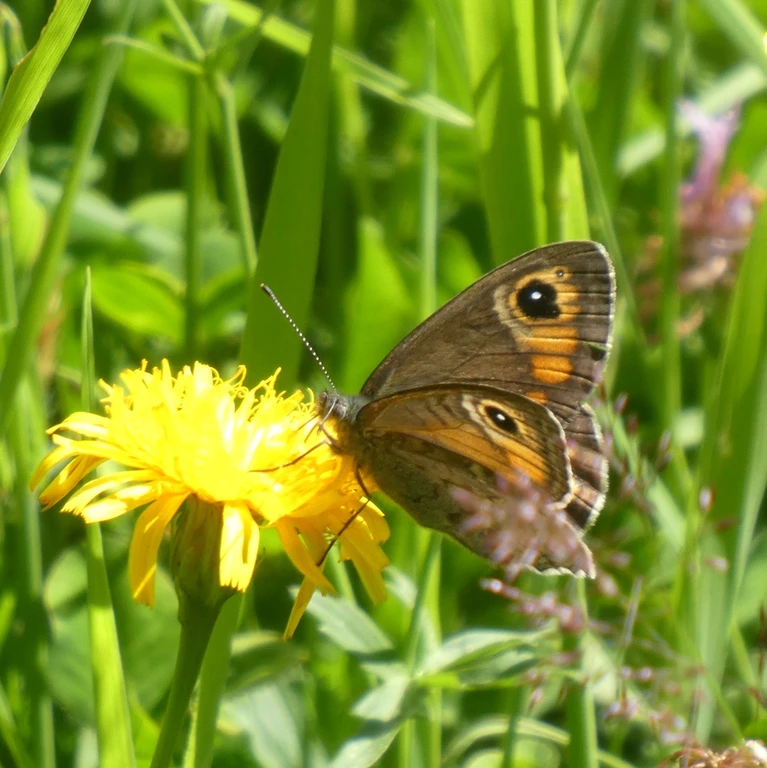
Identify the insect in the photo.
Lasiommata maera (also Pararge maera)
